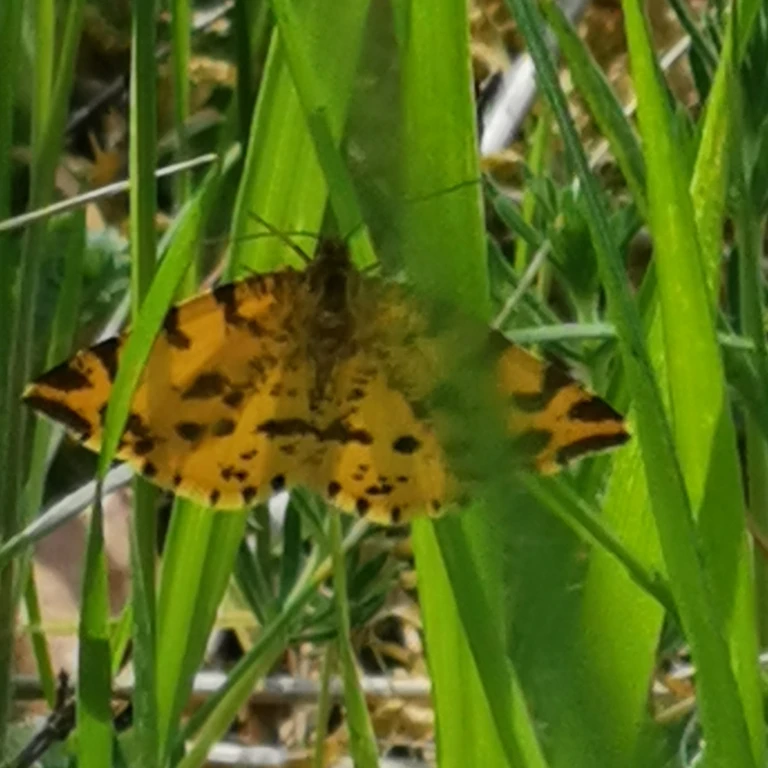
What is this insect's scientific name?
Pseudopanthera macularia
